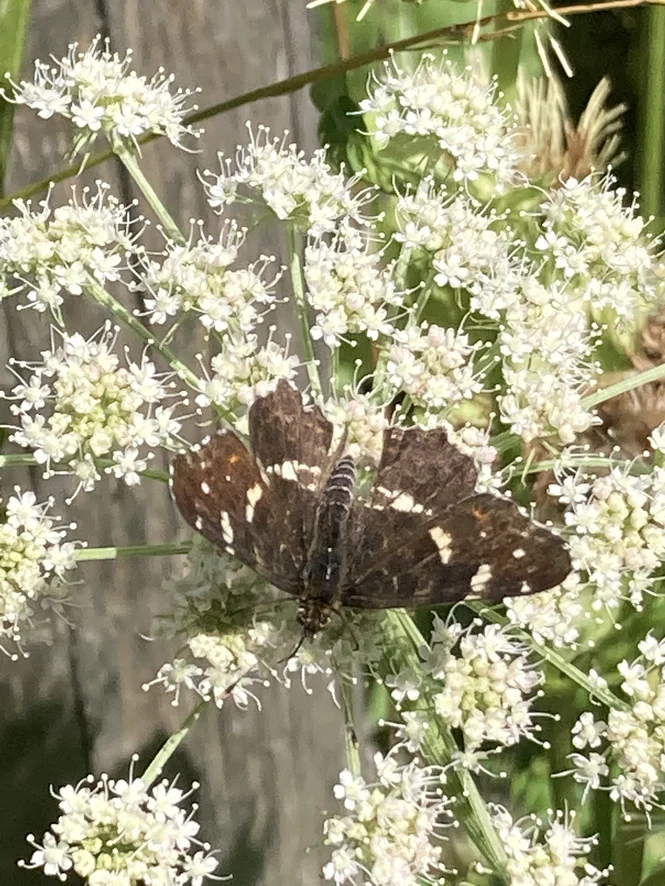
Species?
Araschnia levana
